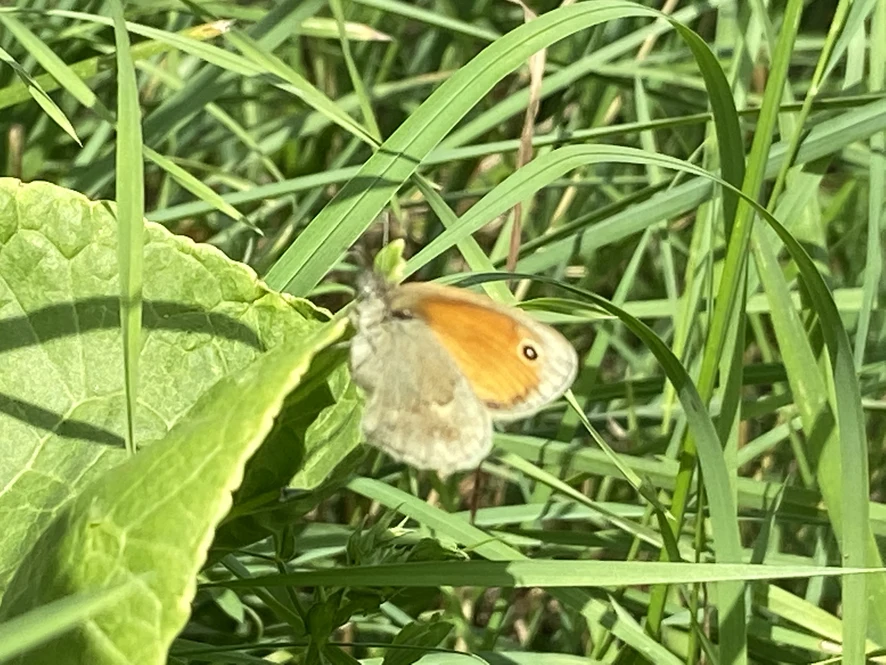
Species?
Coenonympha pamphilus
